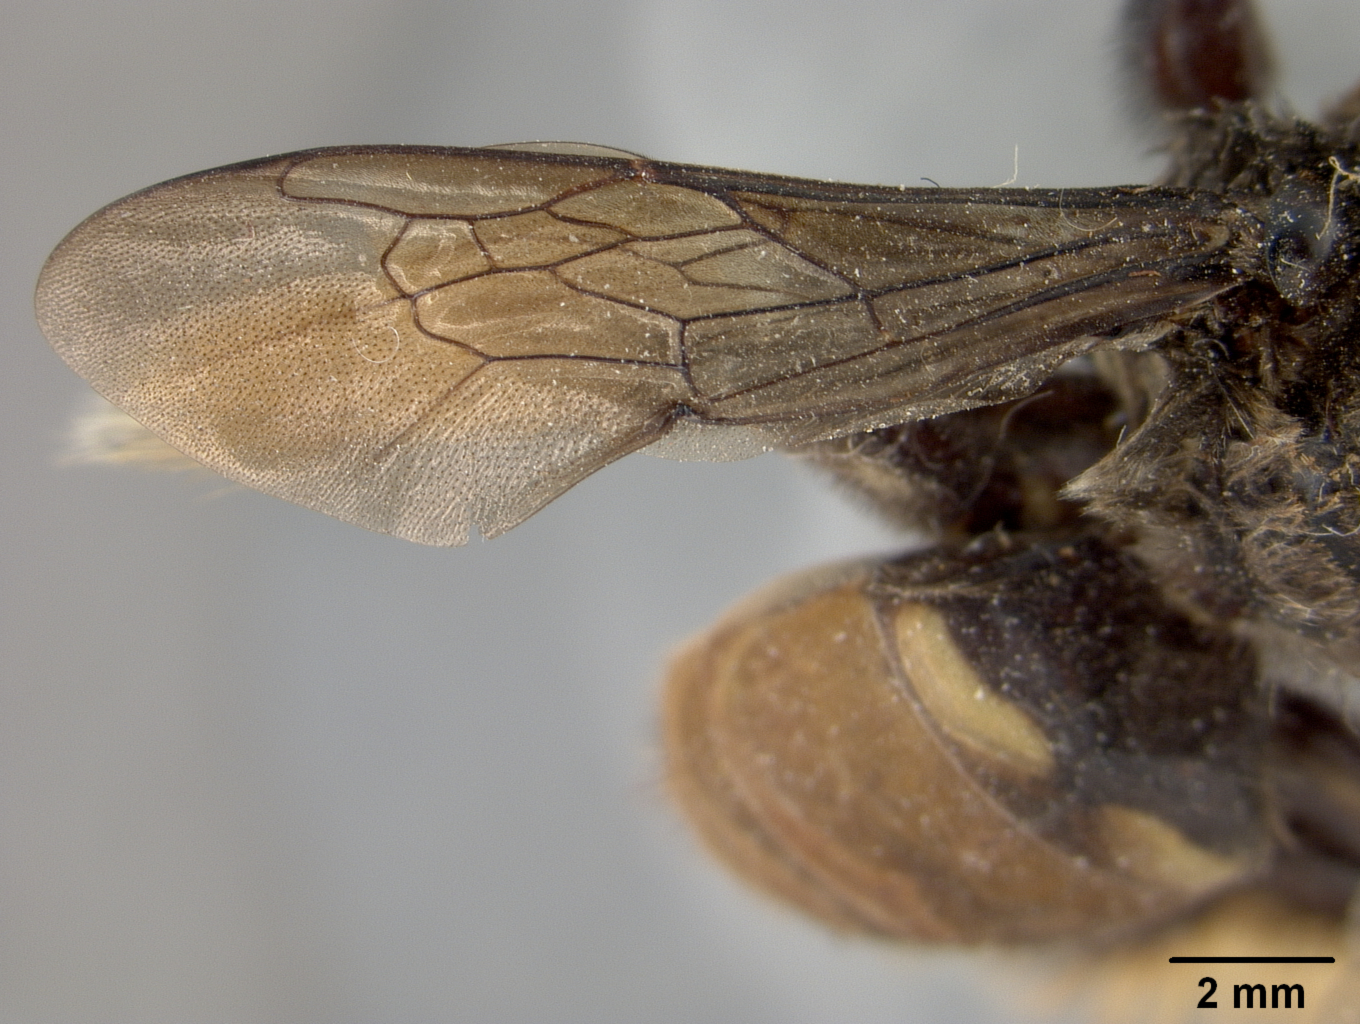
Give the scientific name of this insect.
Epicharis salazari
